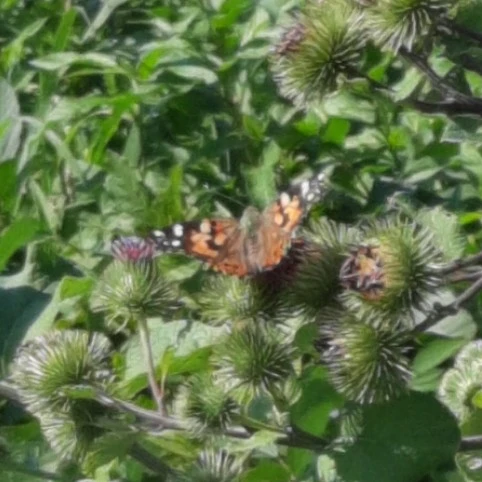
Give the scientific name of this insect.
Vanessa cardui
